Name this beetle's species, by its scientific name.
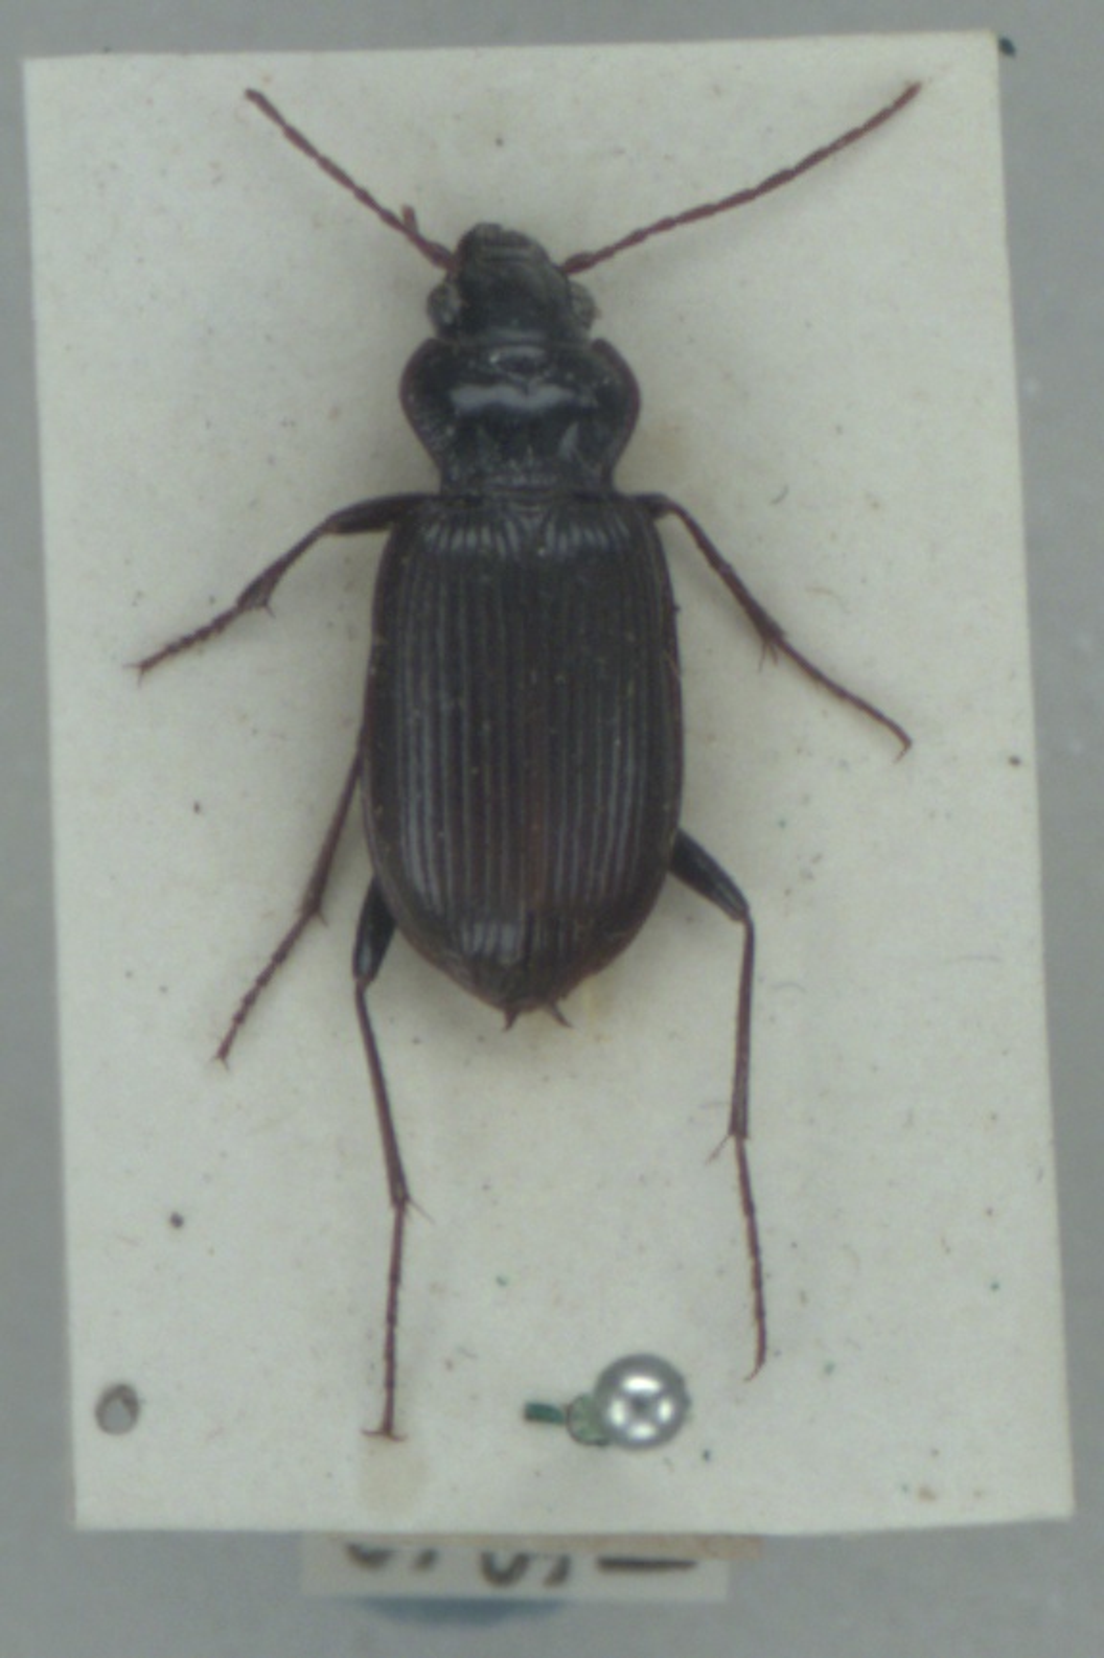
Nebria salina
